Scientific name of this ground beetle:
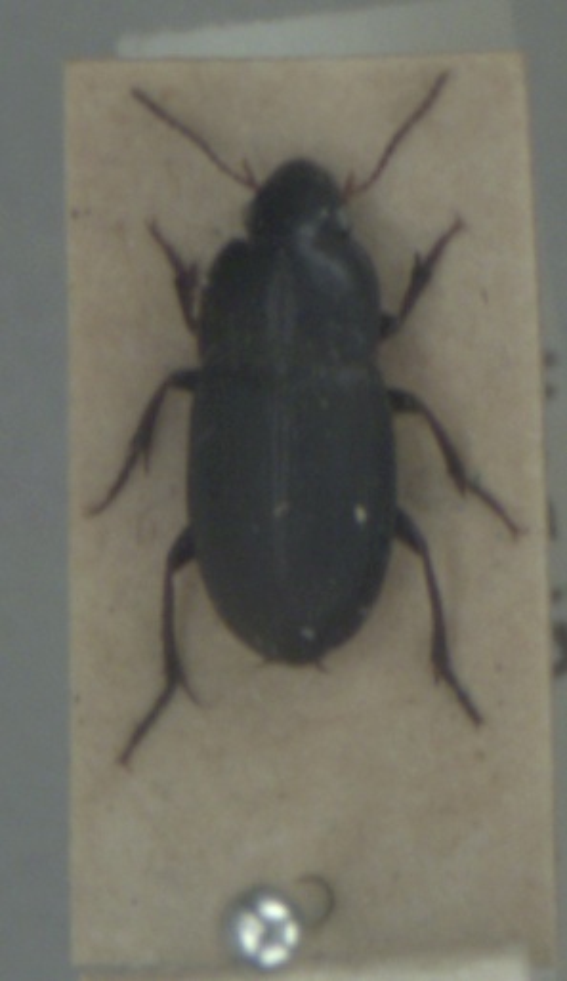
Harpalus anxius
